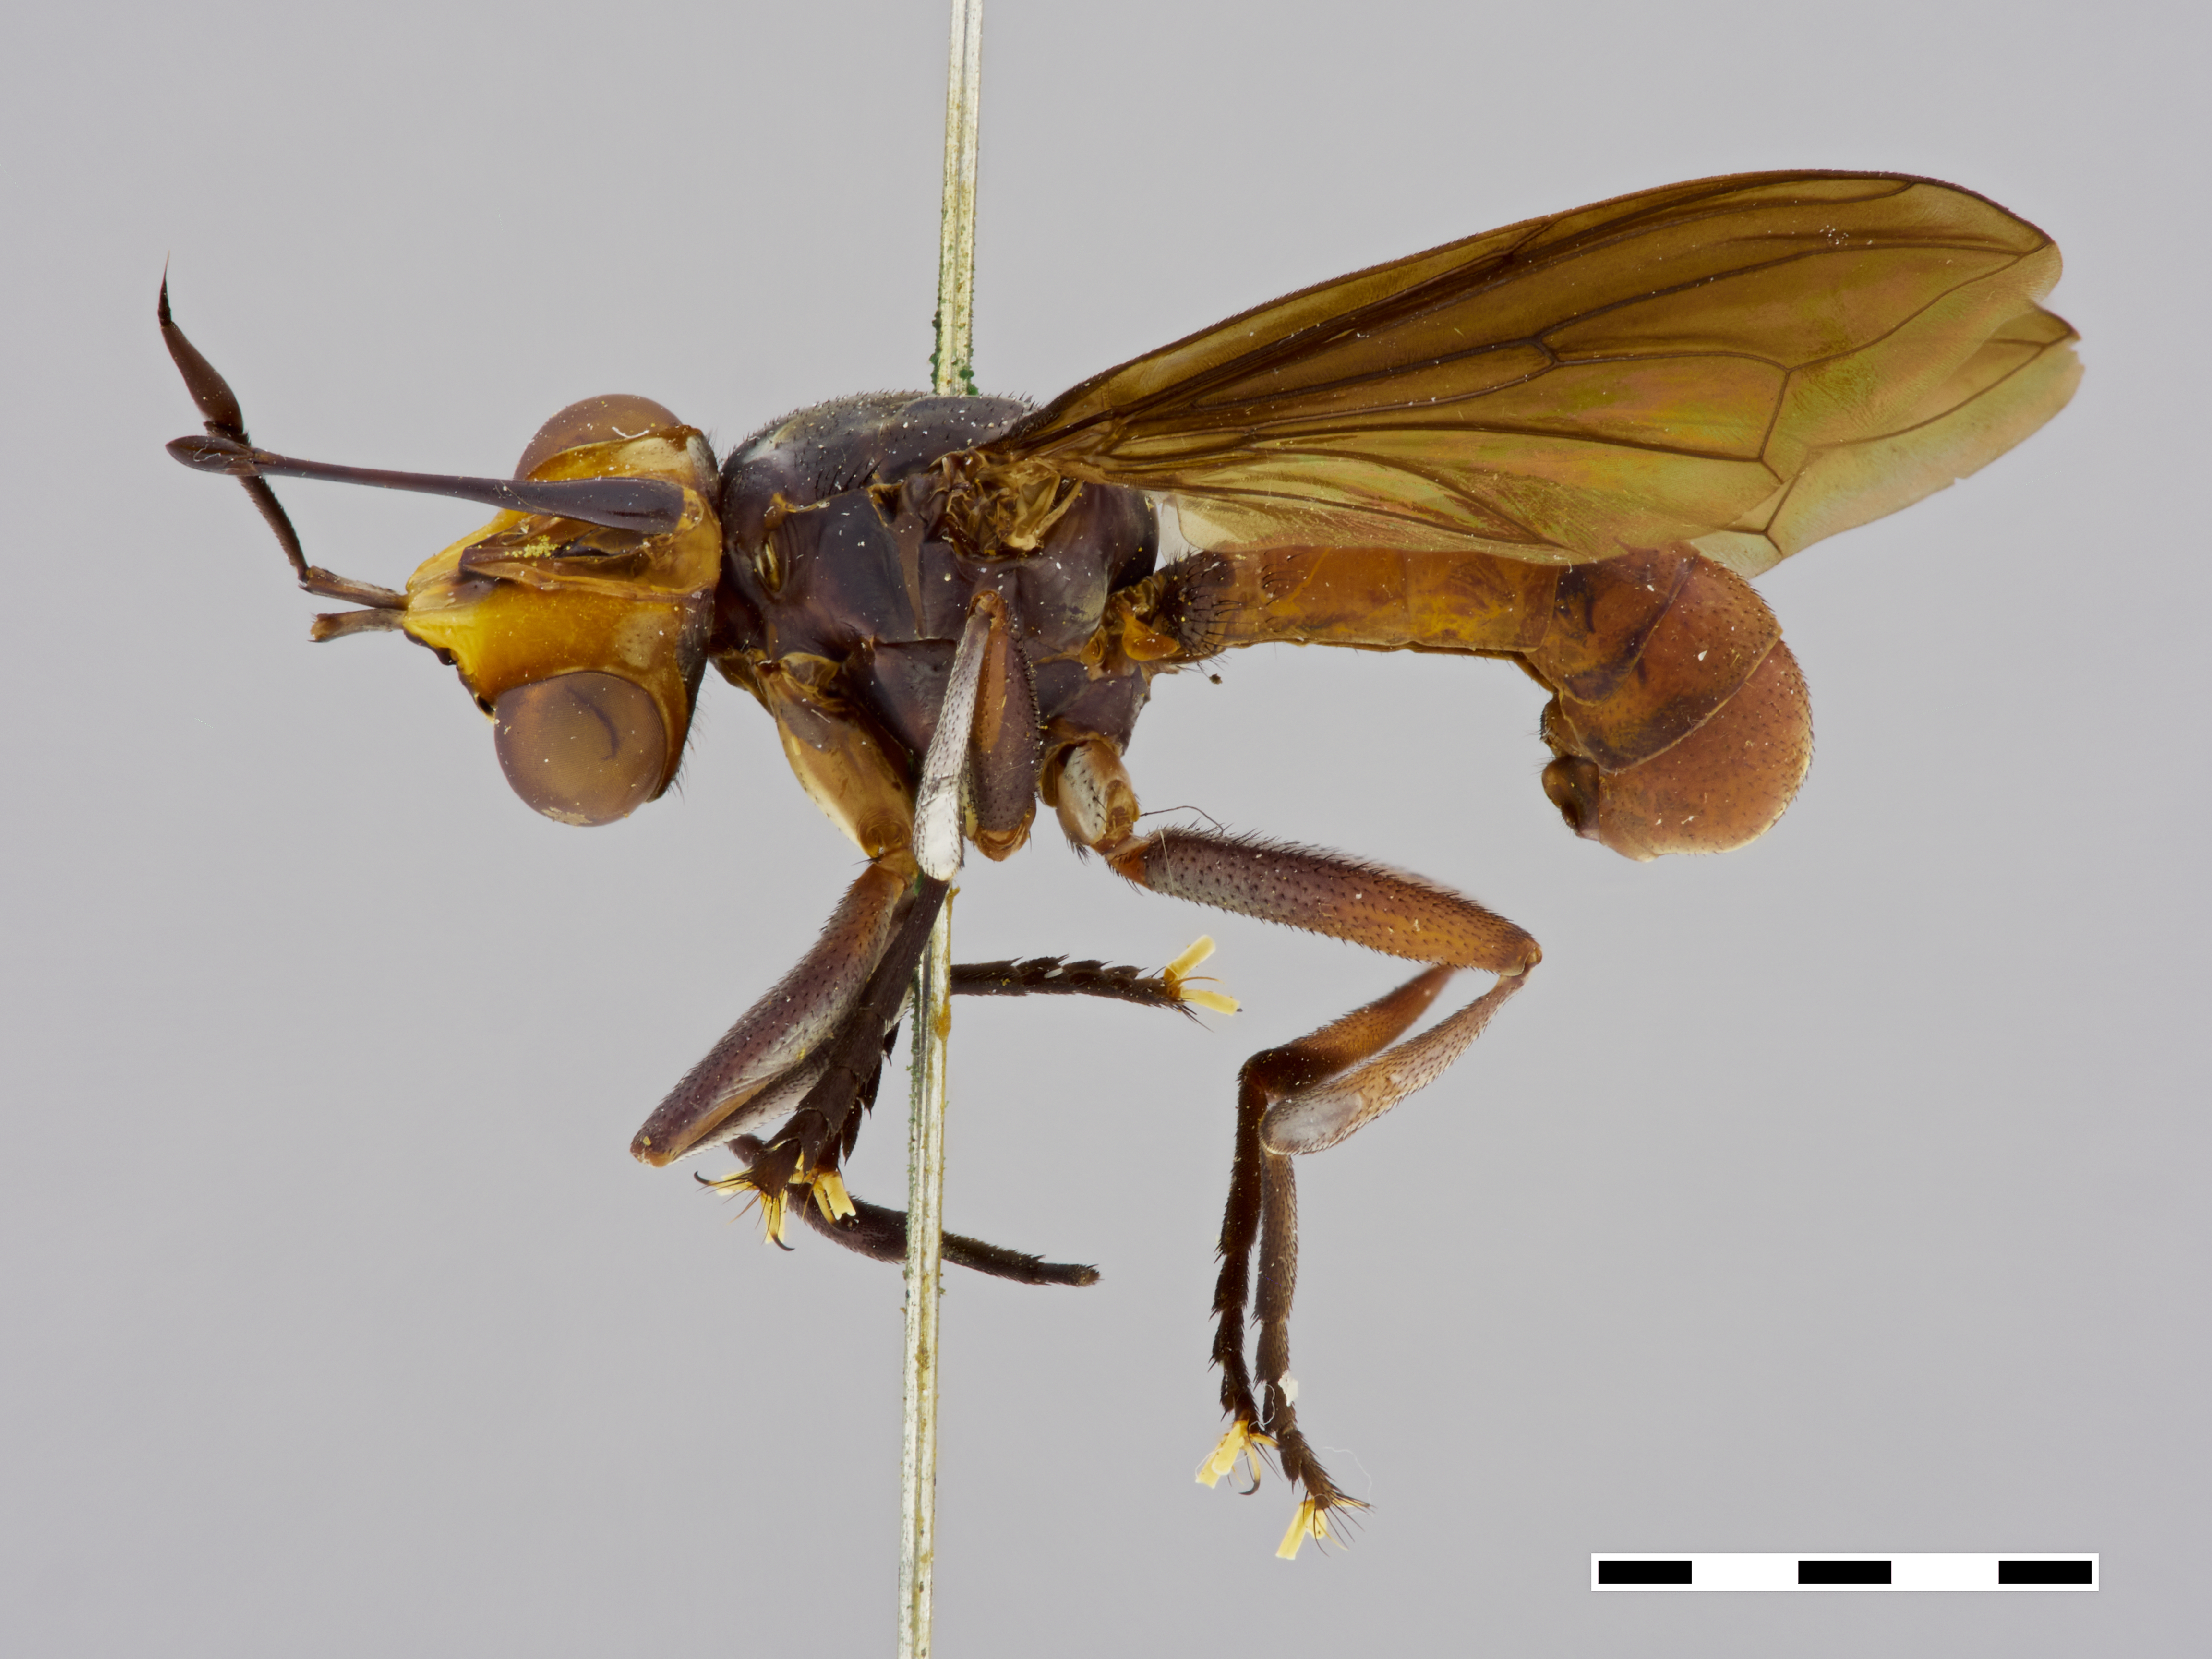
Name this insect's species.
Conops rufigaster
